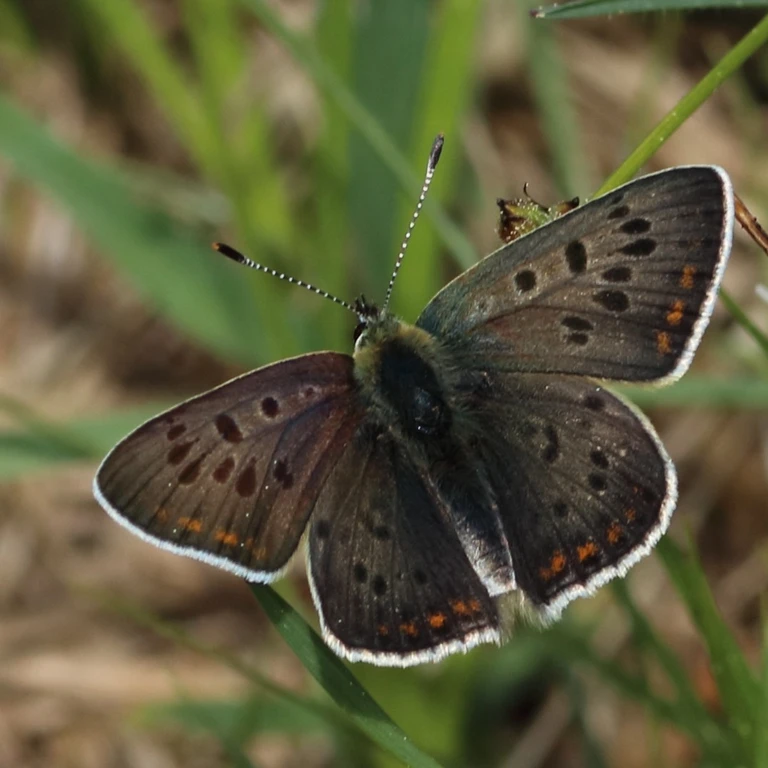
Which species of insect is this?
Lycaena tityrus (also Loweia tityrus)
